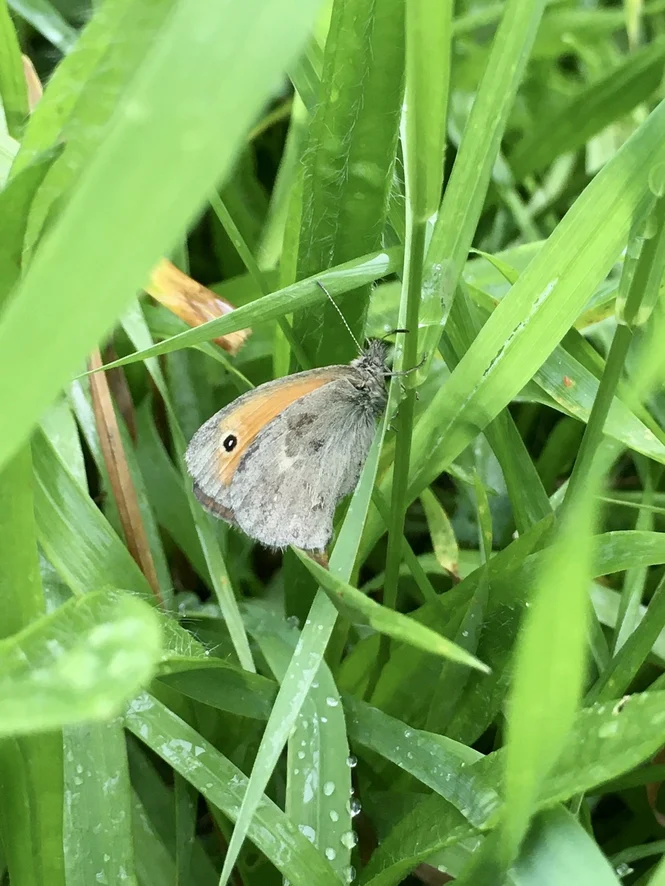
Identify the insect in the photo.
Coenonympha pamphilus
